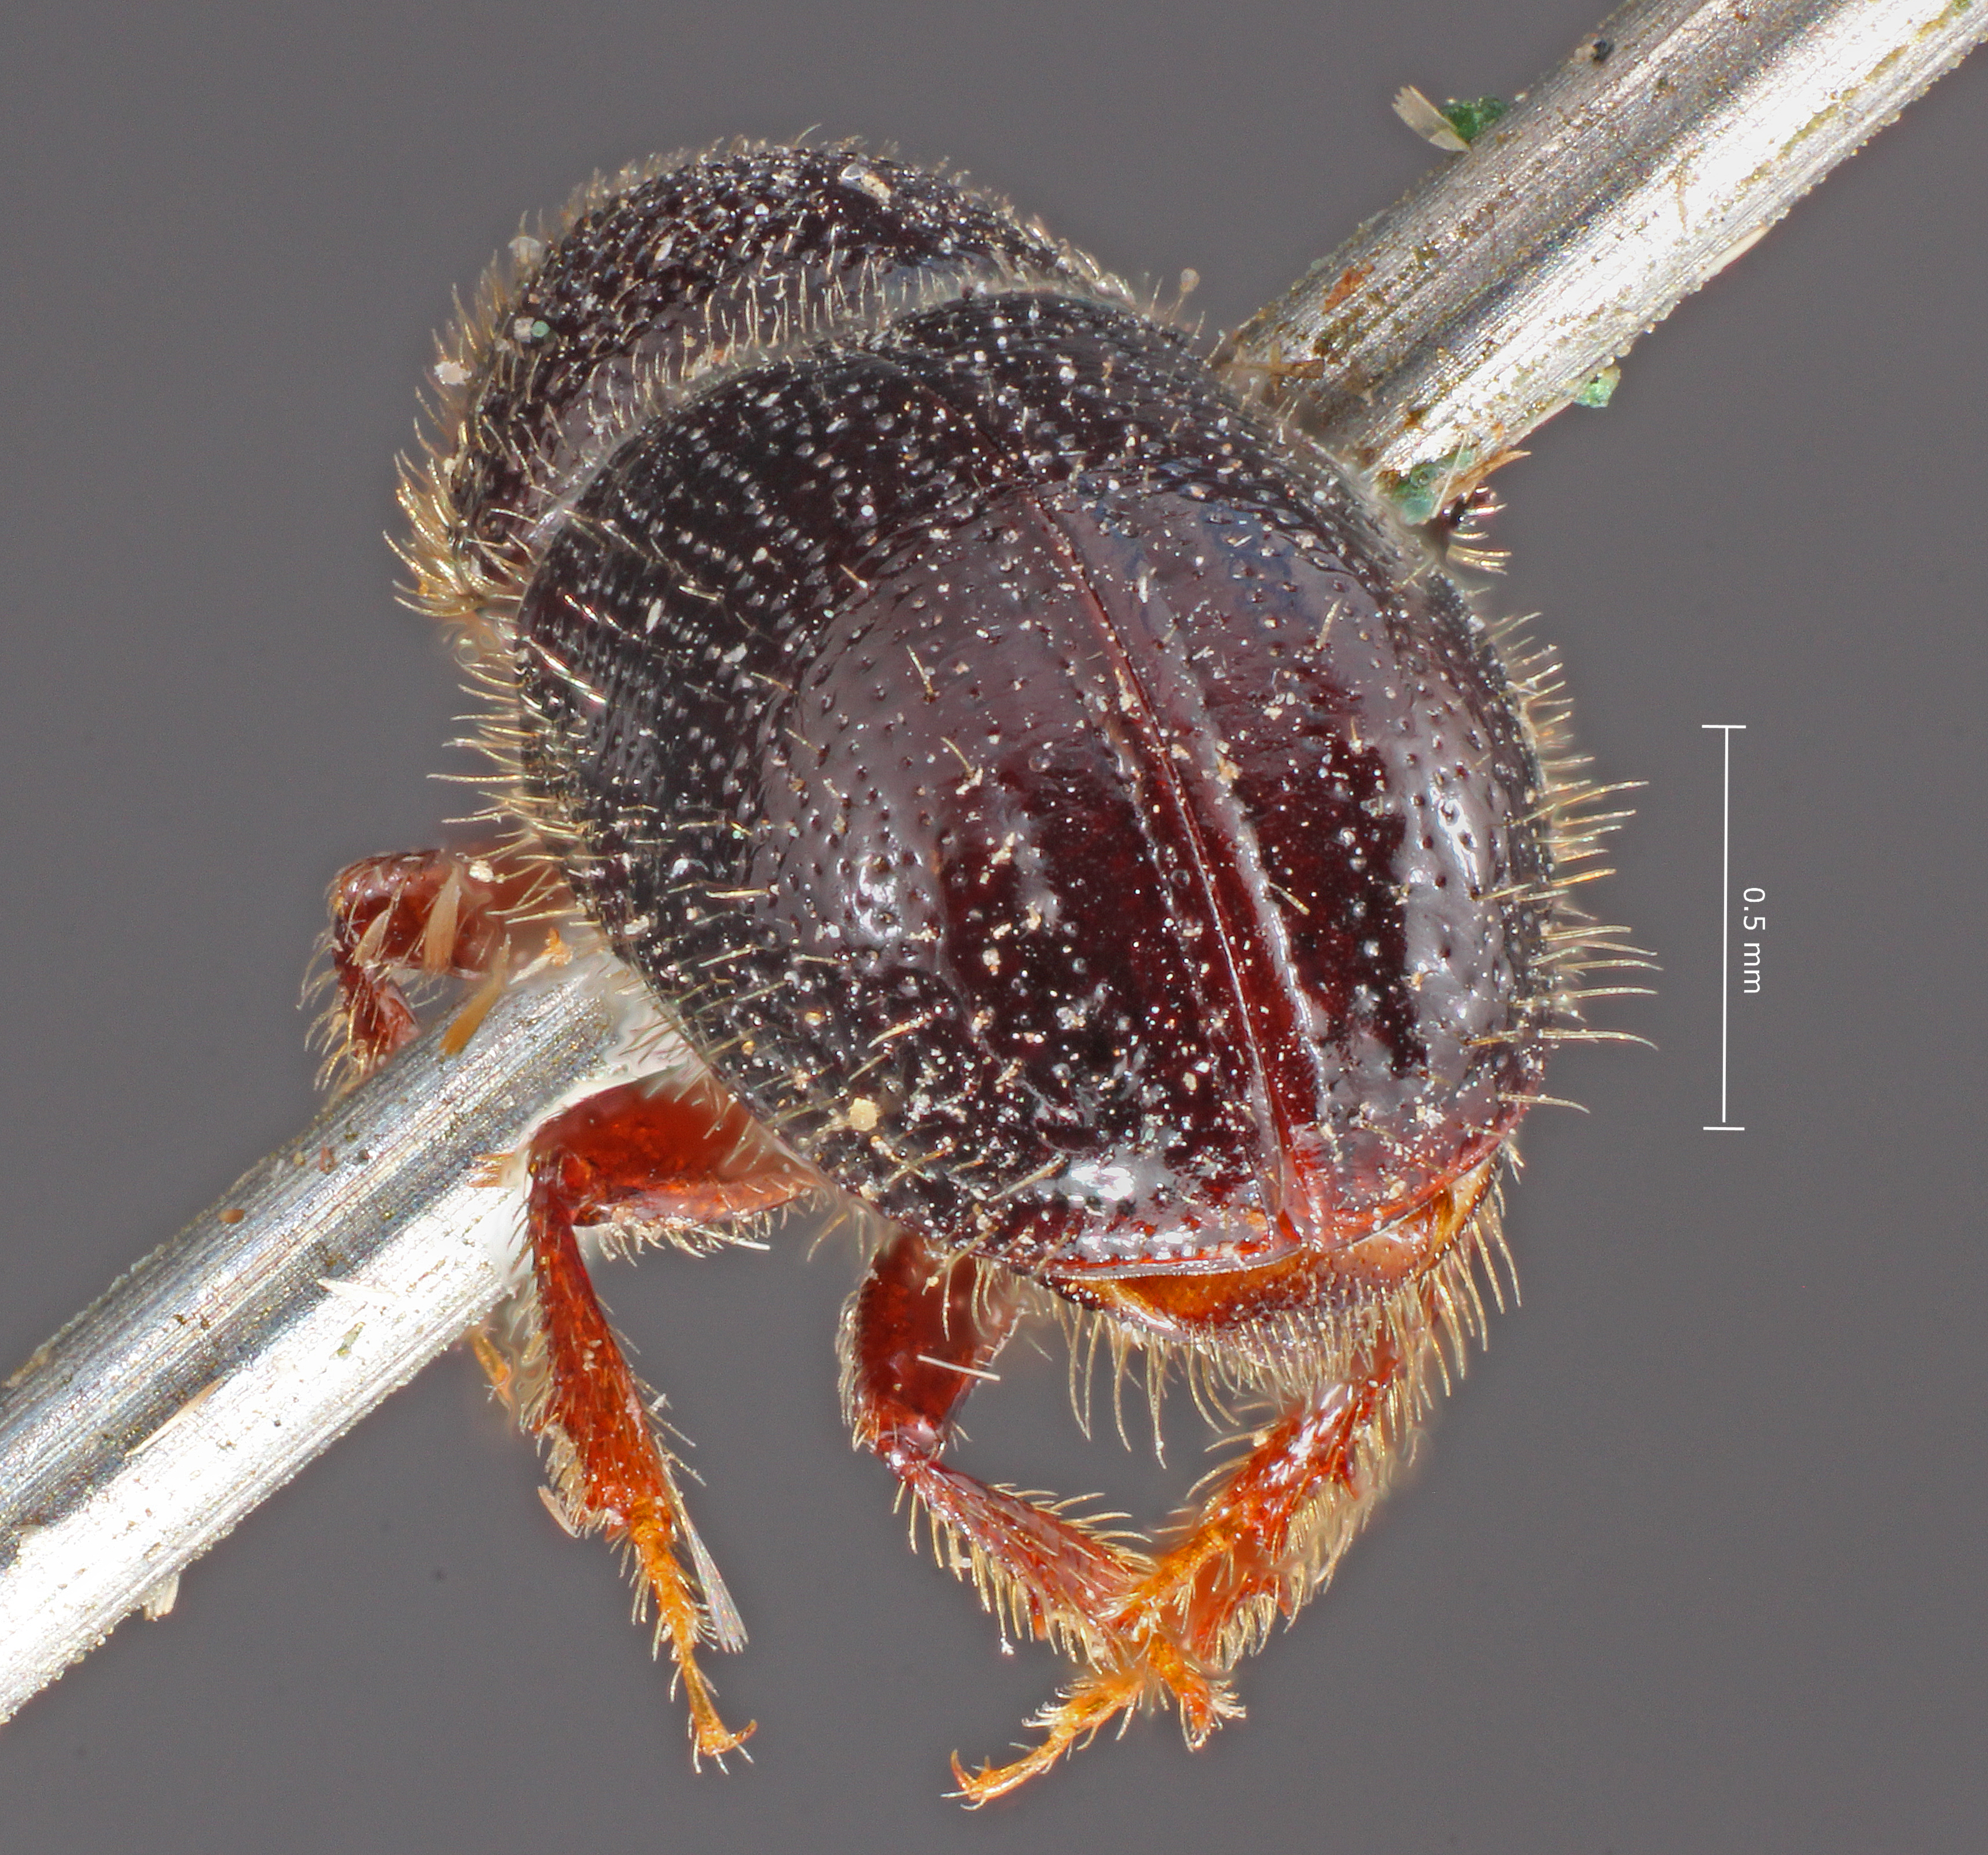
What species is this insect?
Conophthorus clunicus
